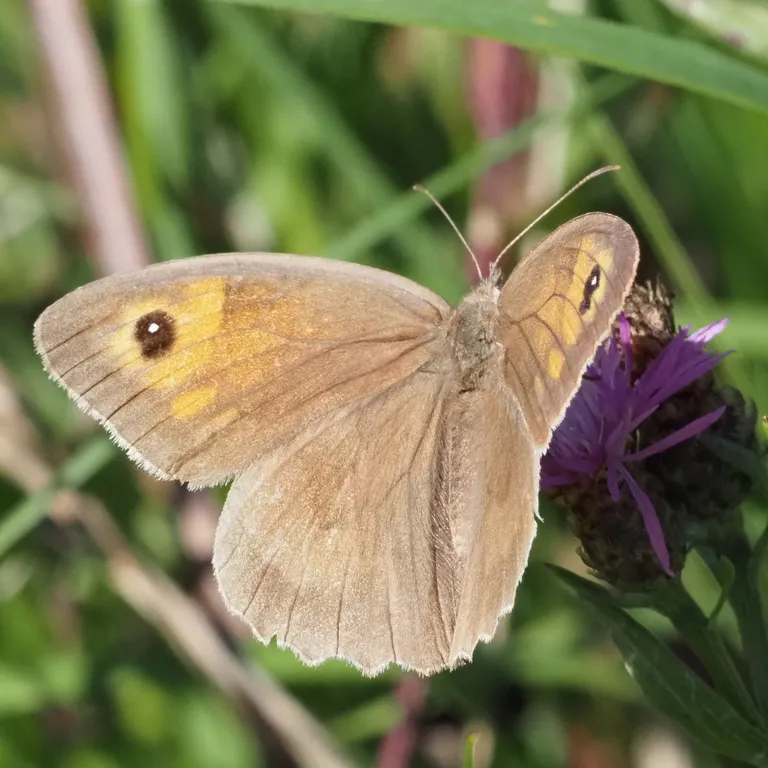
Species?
Maniola jurtina
